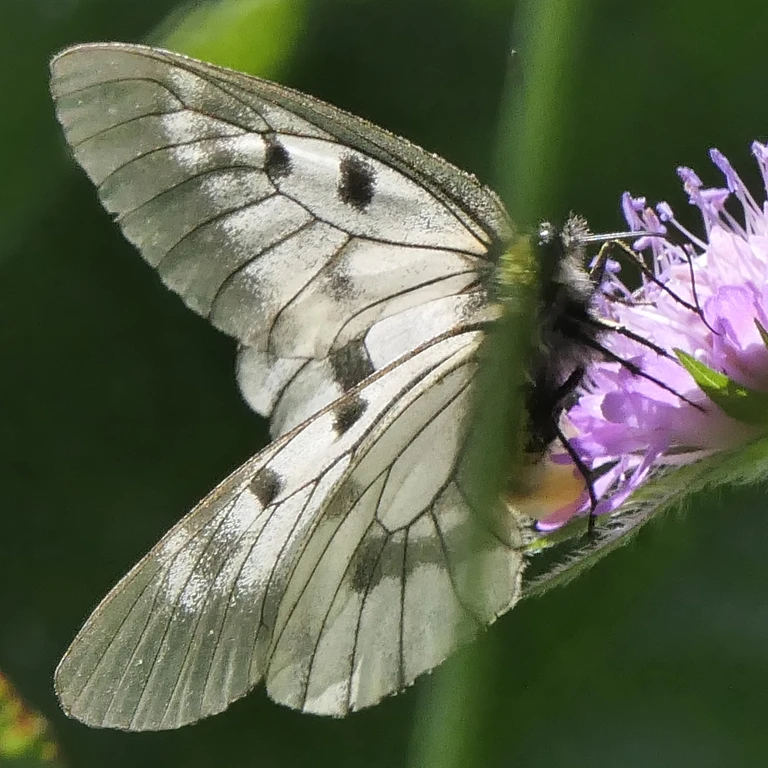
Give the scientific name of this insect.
Parnassius mnemosyne
